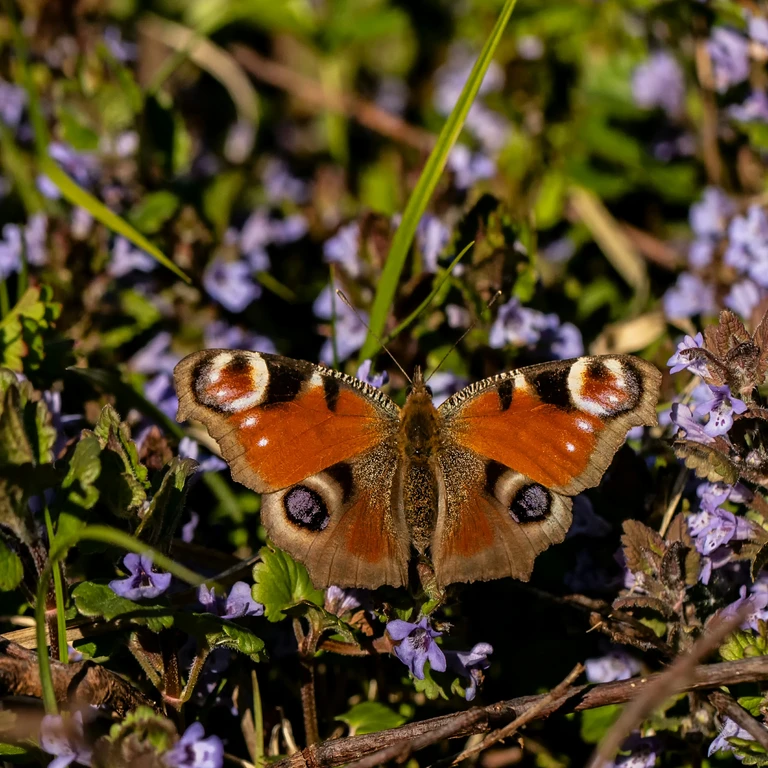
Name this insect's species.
Aglais io
